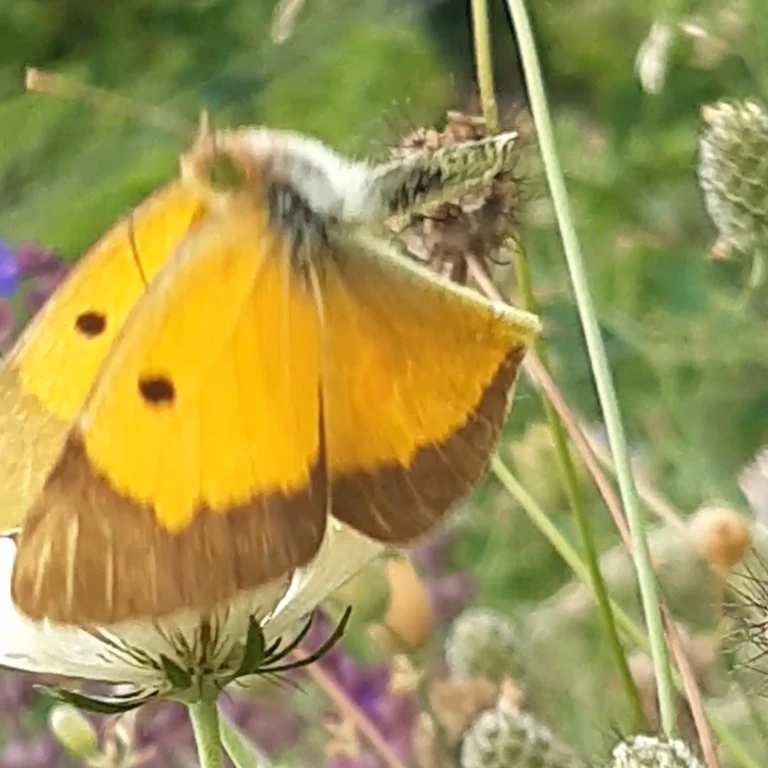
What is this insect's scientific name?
Colias croceus
